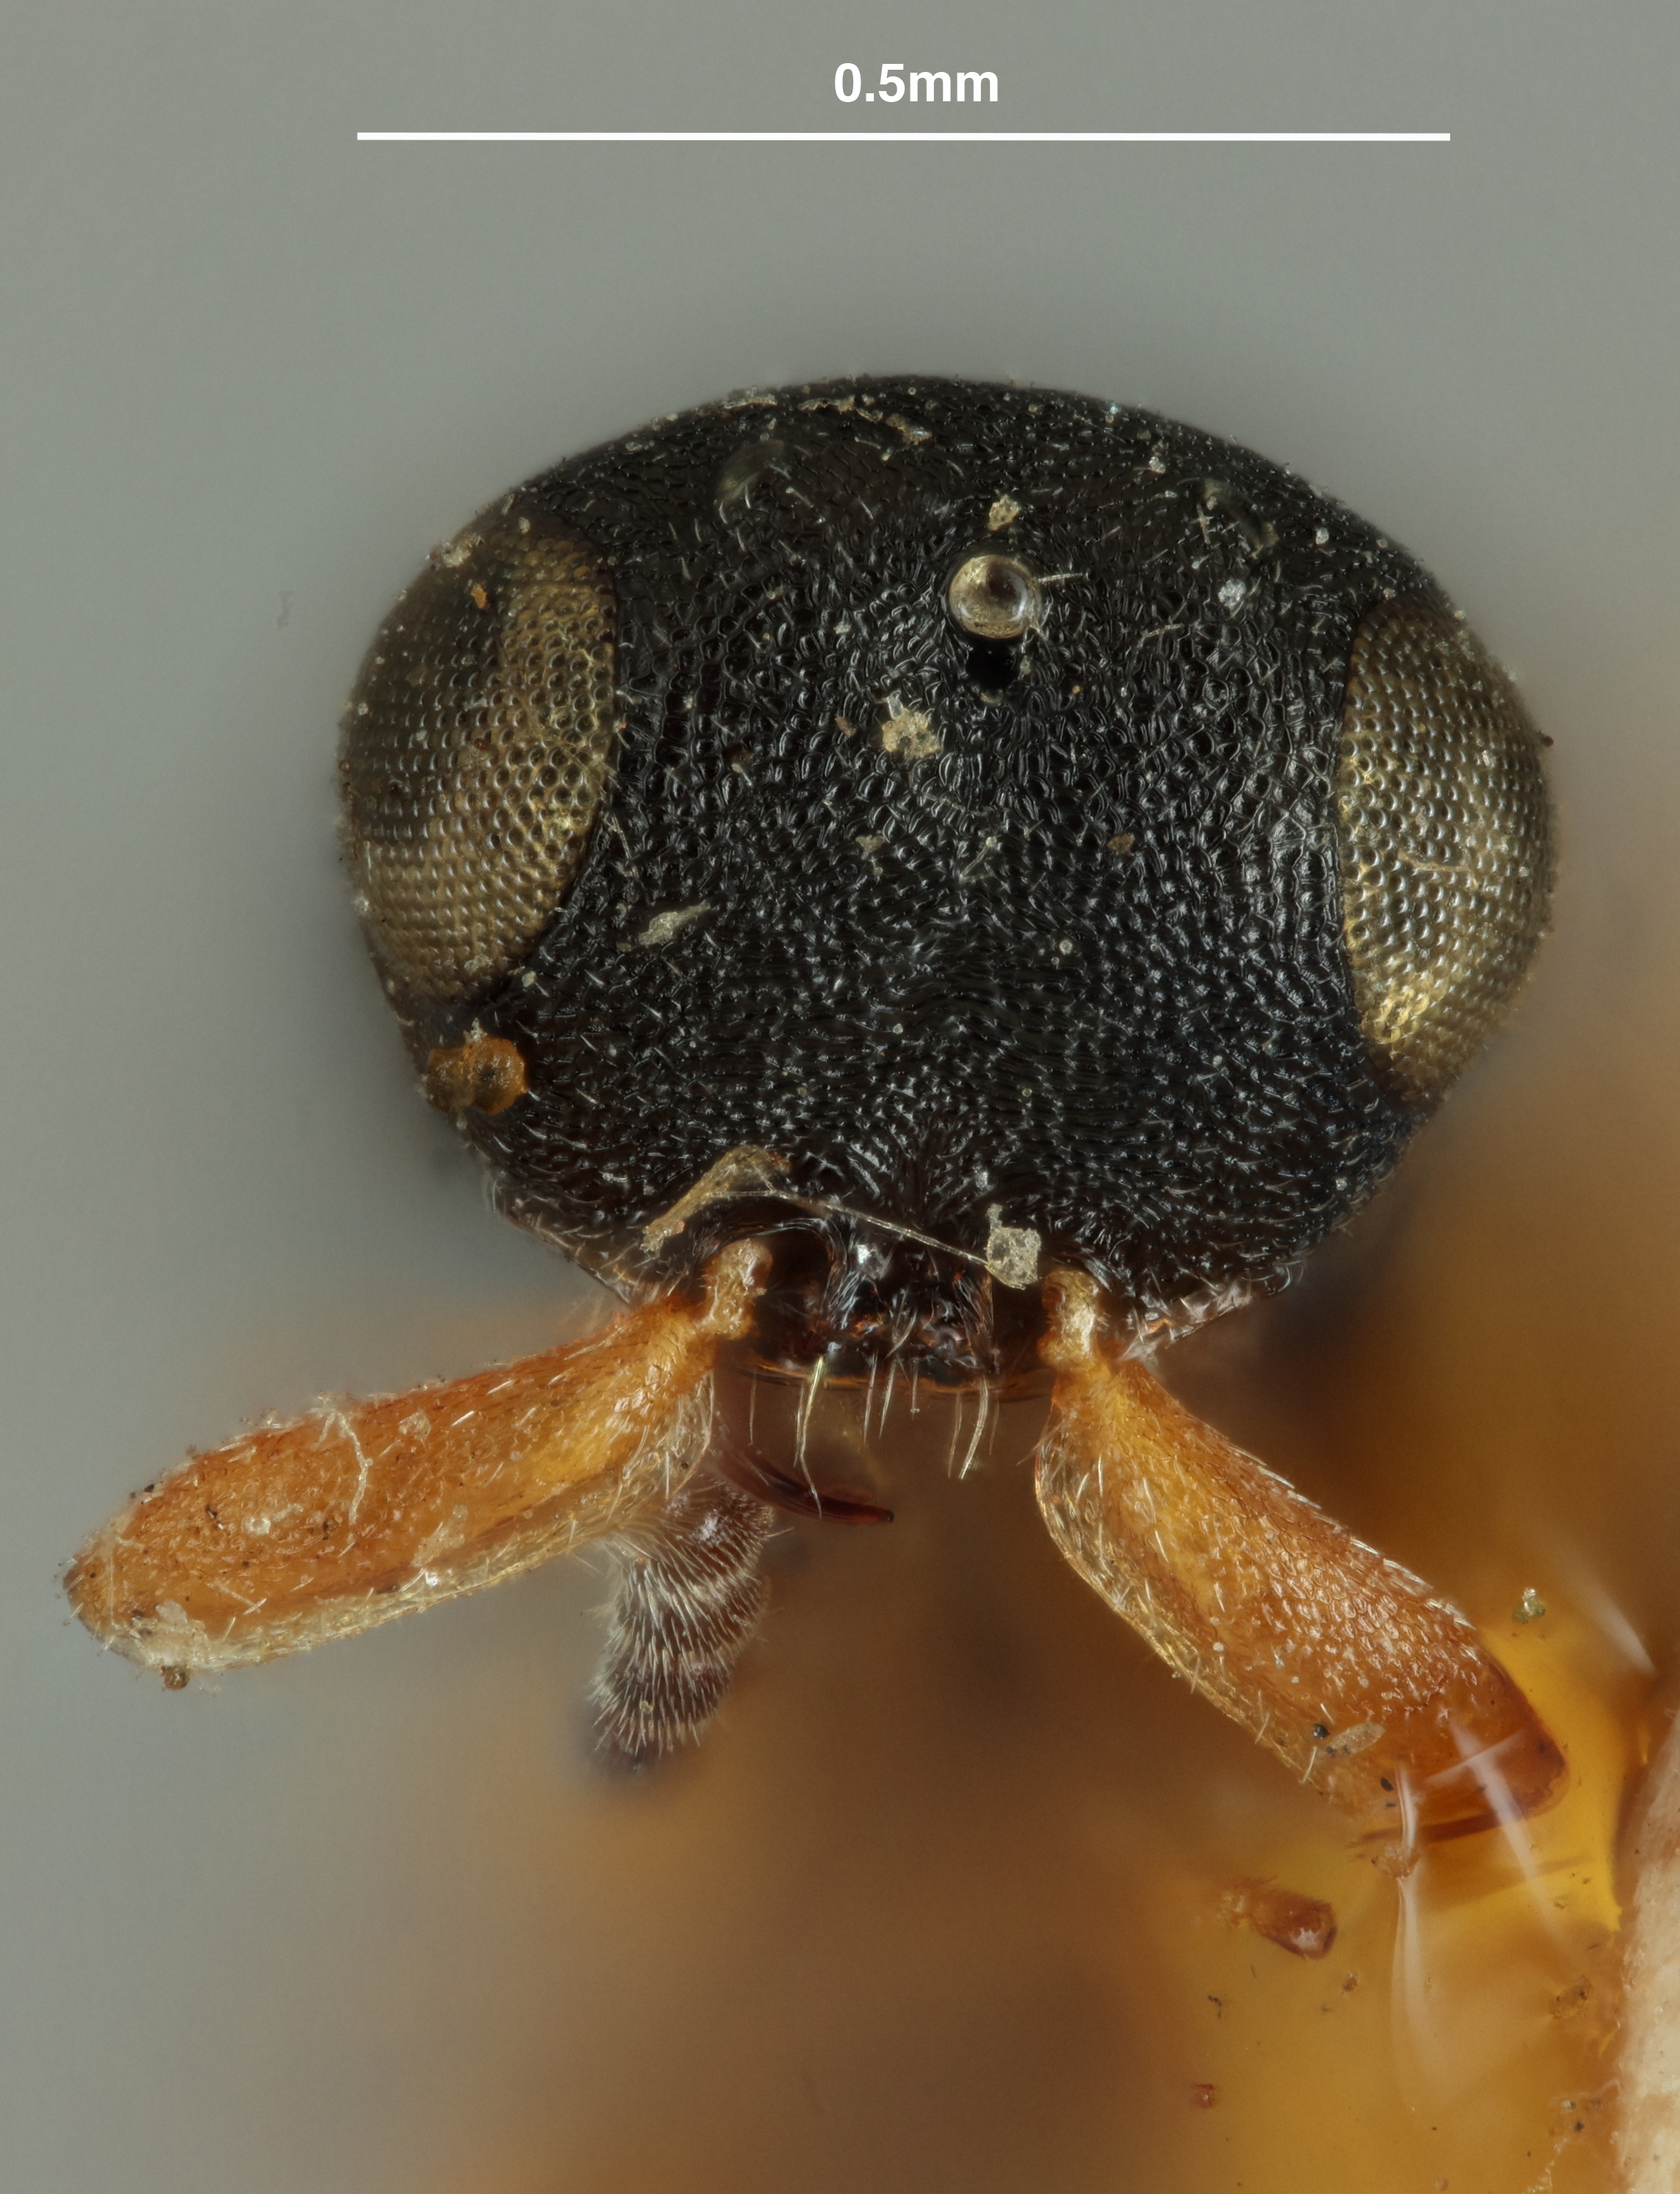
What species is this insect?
Acerota cecidomyiae
